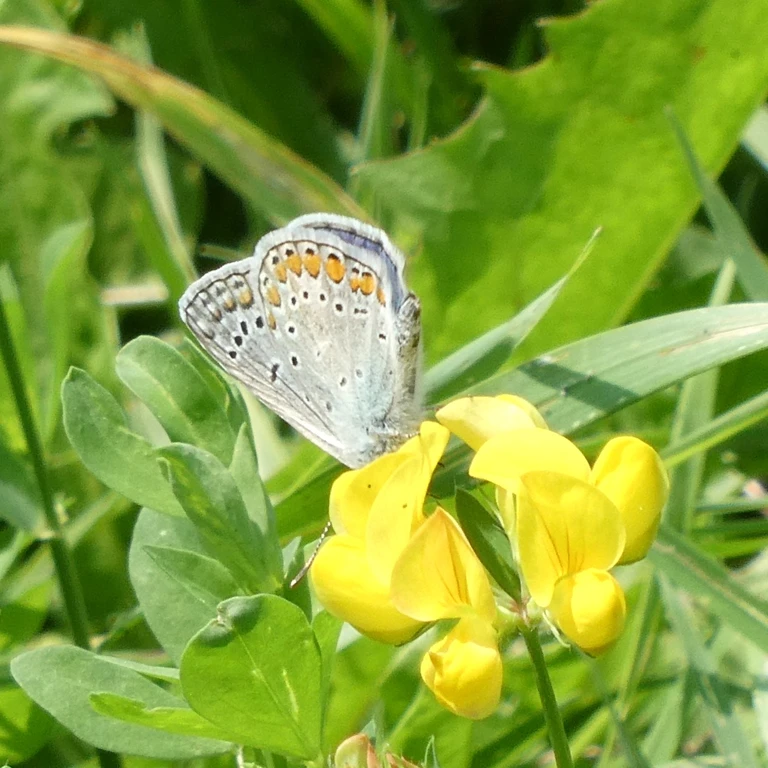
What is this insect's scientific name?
Polyommatus icarus
